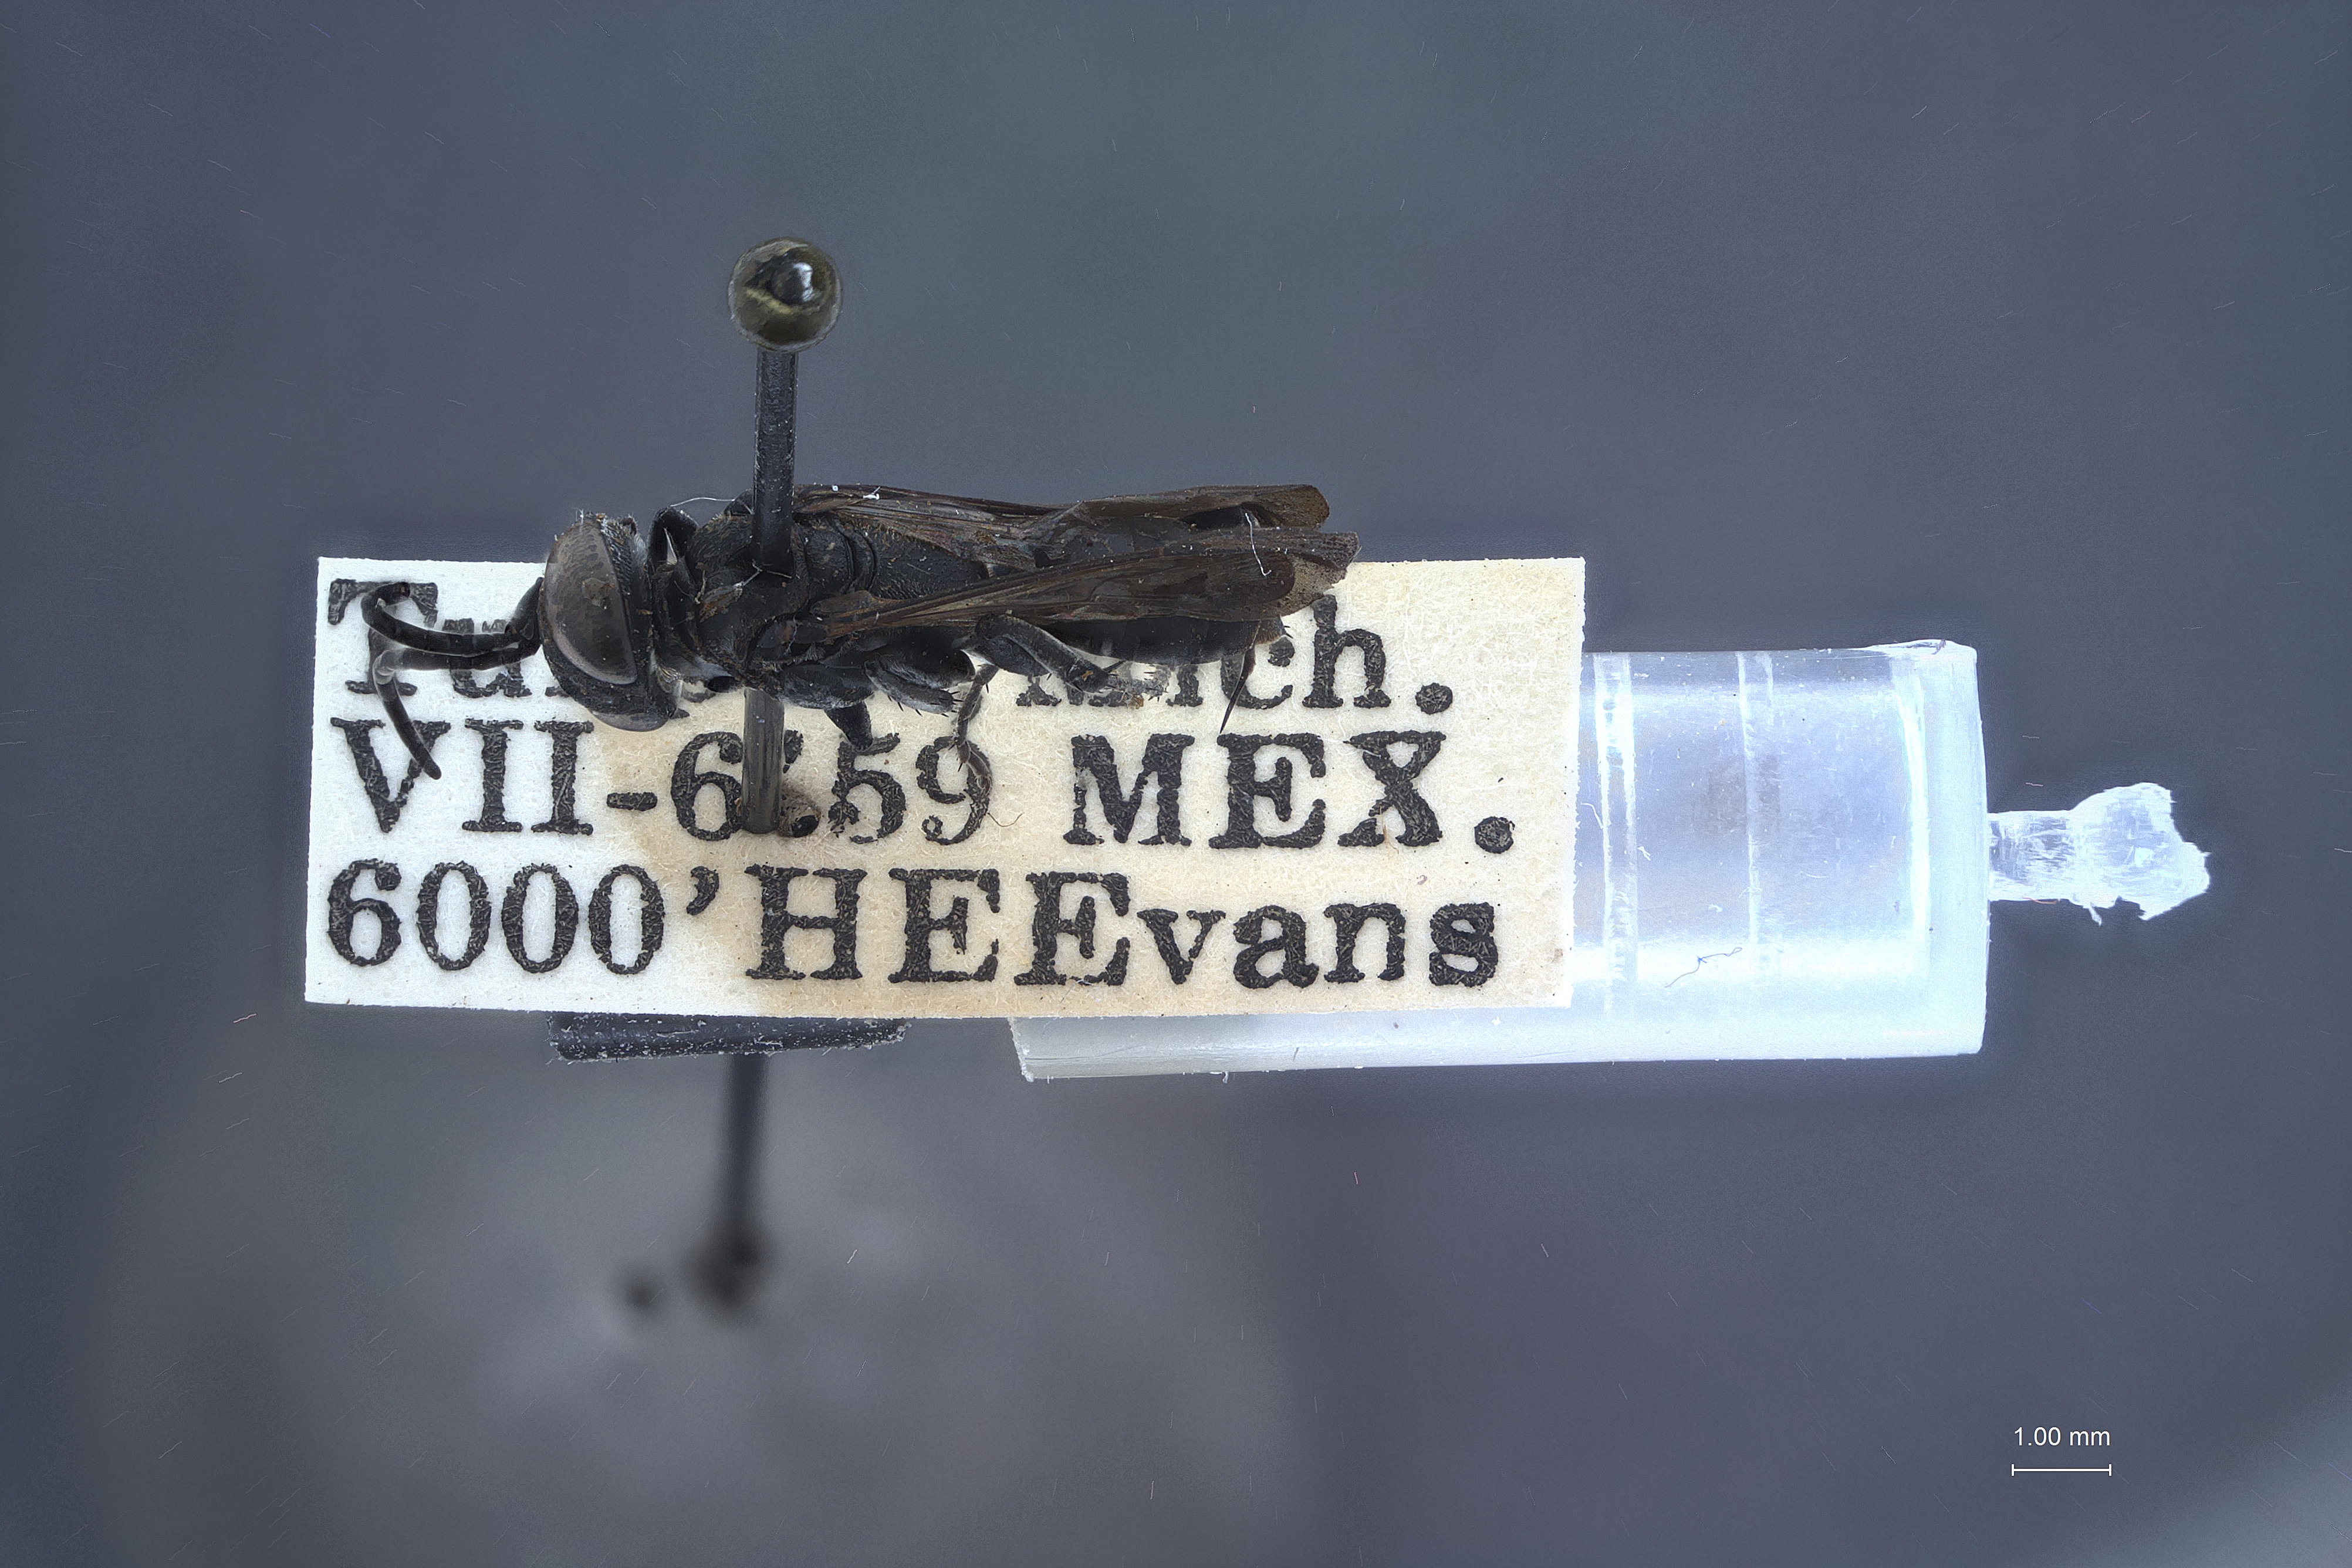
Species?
Liris nigrispinus
